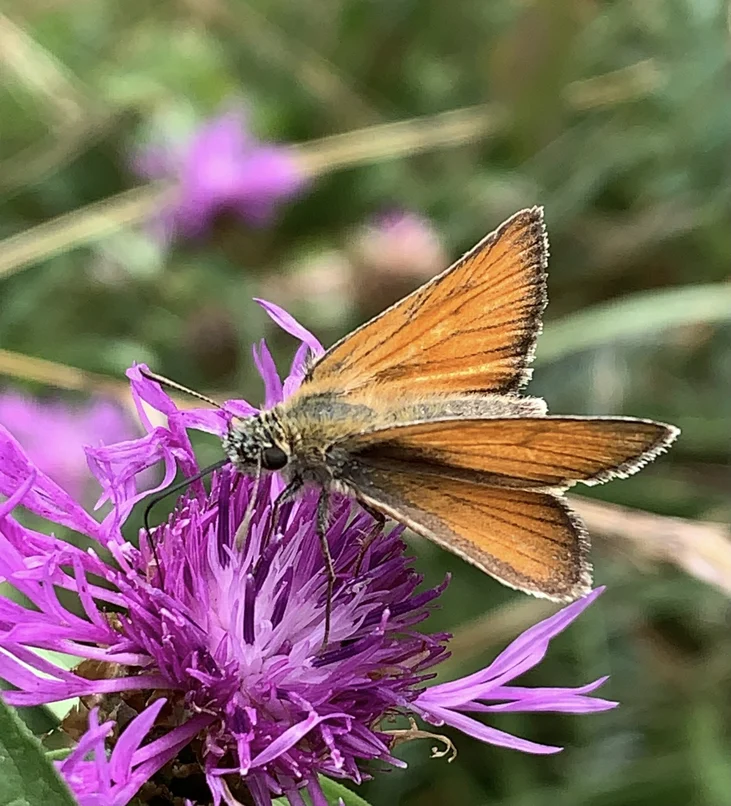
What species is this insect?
Thymelicus sylvestris
